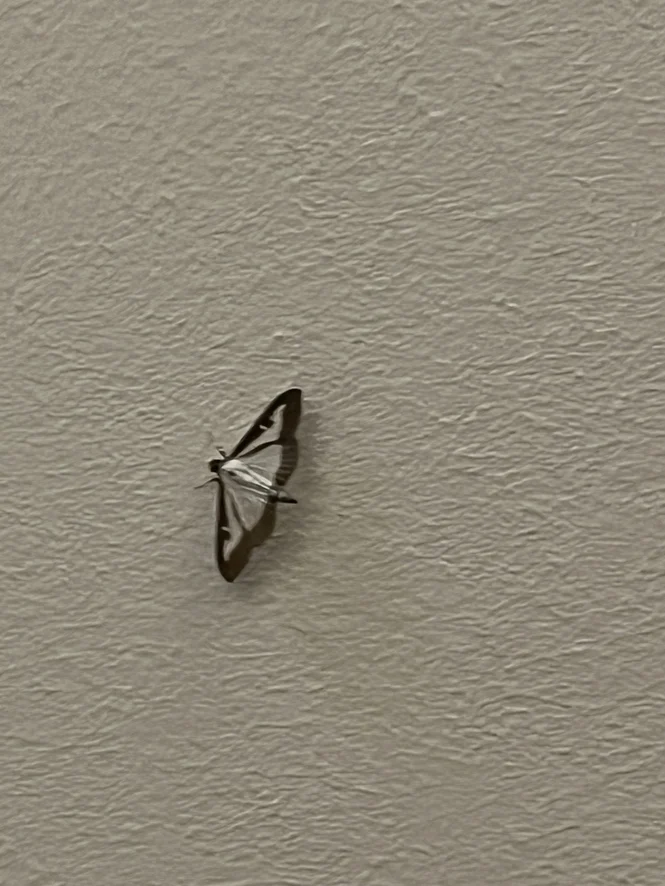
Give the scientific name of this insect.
Cydalima perspectalis
